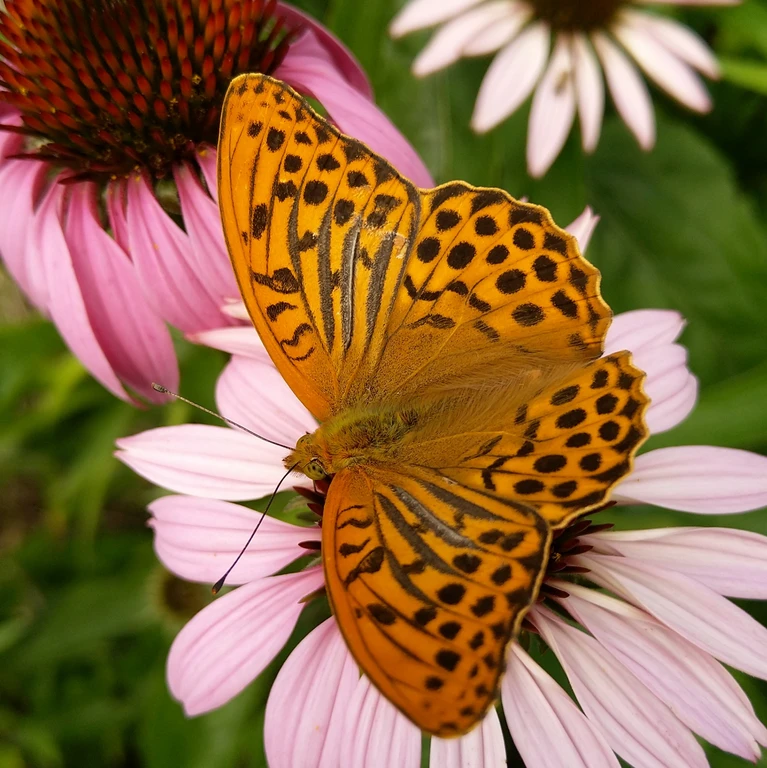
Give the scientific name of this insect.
Argynnis paphia
